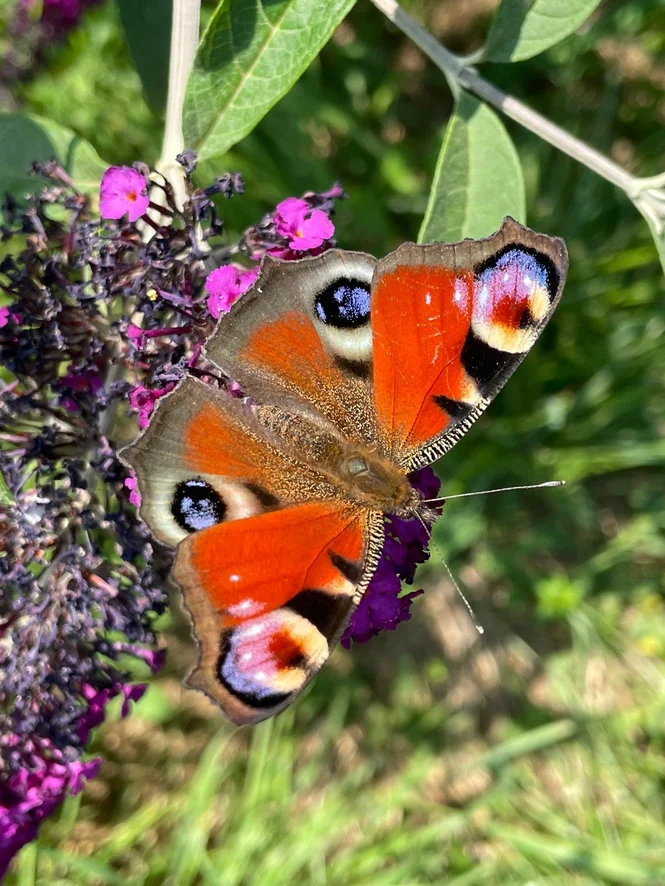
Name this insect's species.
Aglais io
